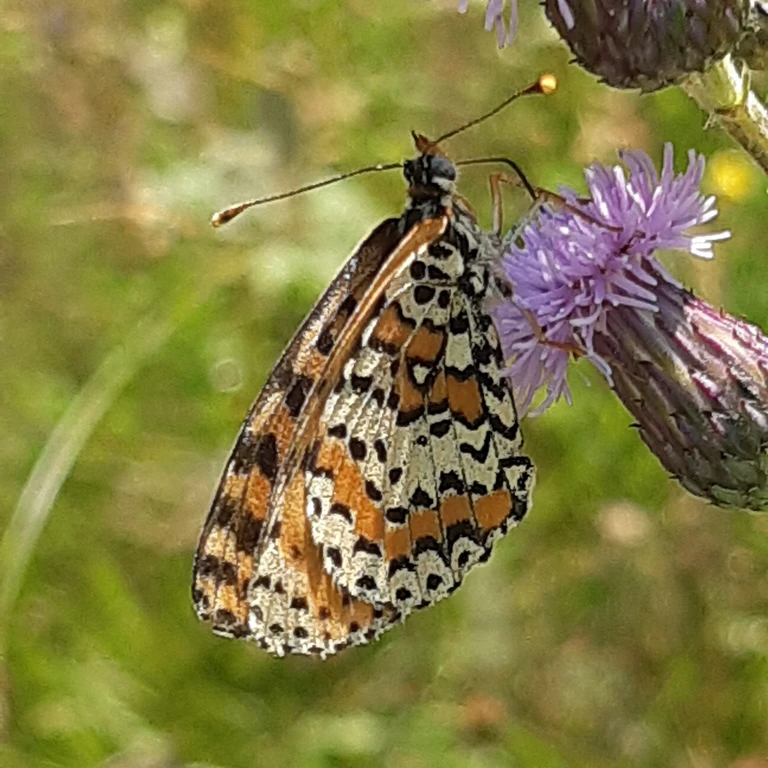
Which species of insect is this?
Melitaea didyma
